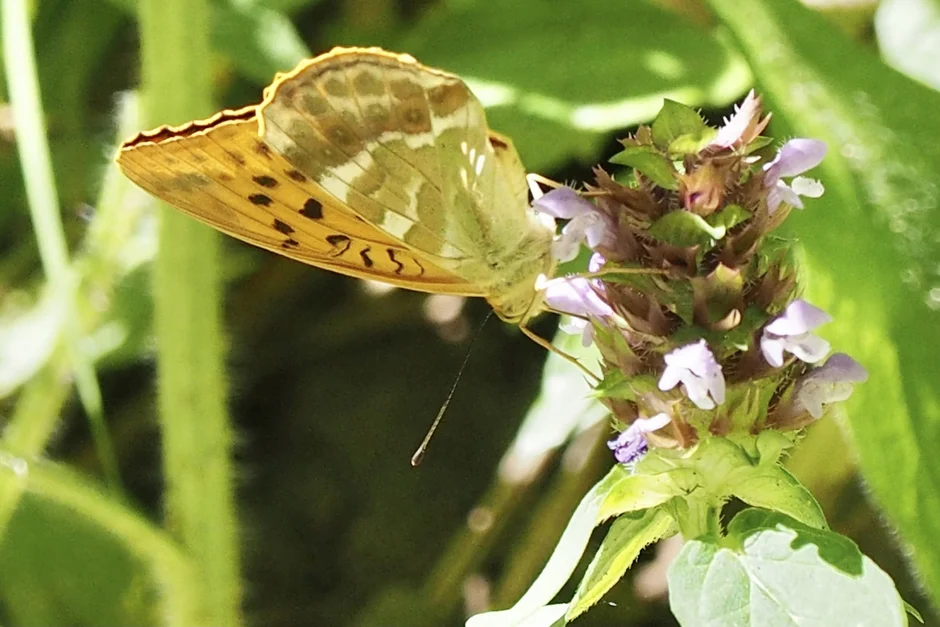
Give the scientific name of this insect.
Argynnis paphia
